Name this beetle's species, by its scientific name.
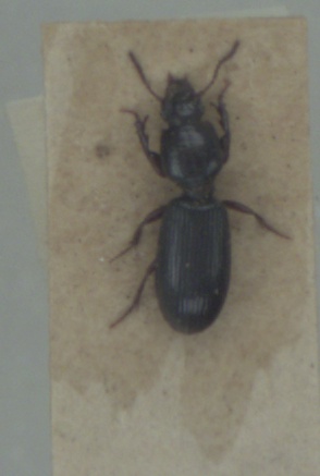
Clivina fossor
